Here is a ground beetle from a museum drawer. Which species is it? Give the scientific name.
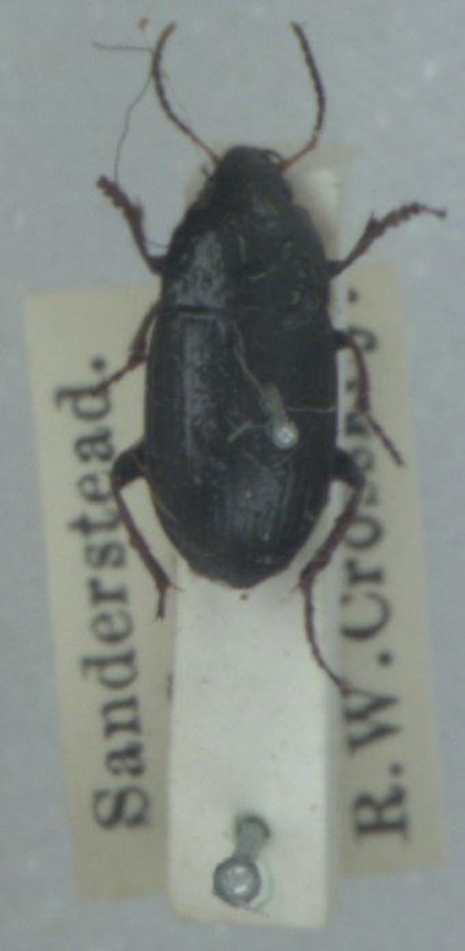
Amara similata
